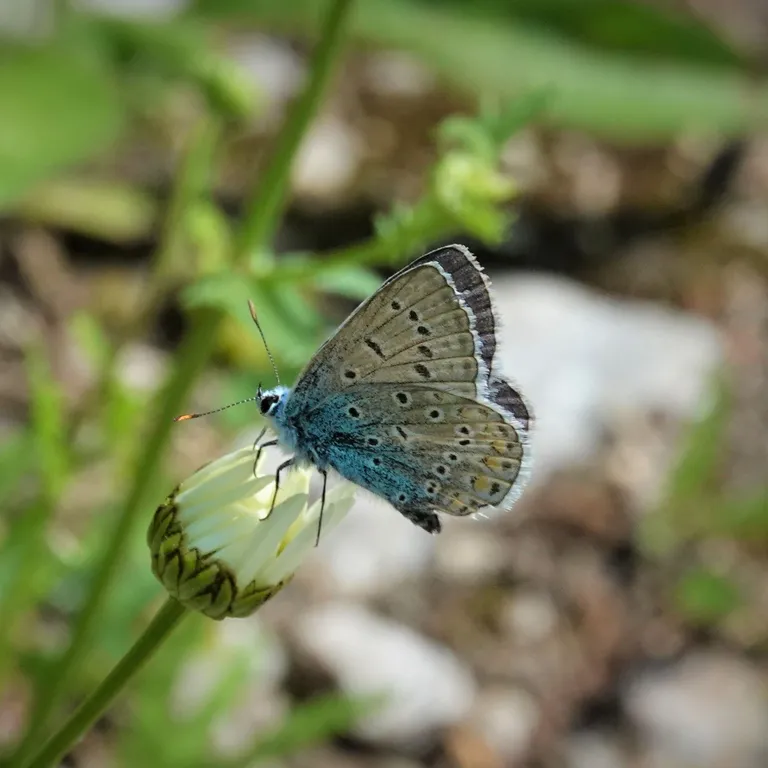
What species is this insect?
Polyommatus icarus
